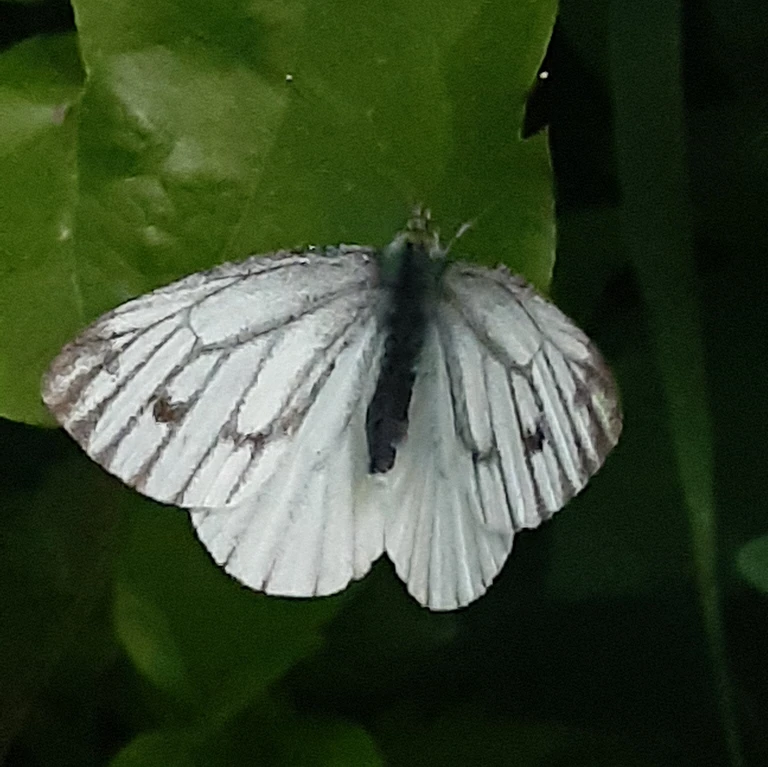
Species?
Pieris napi
